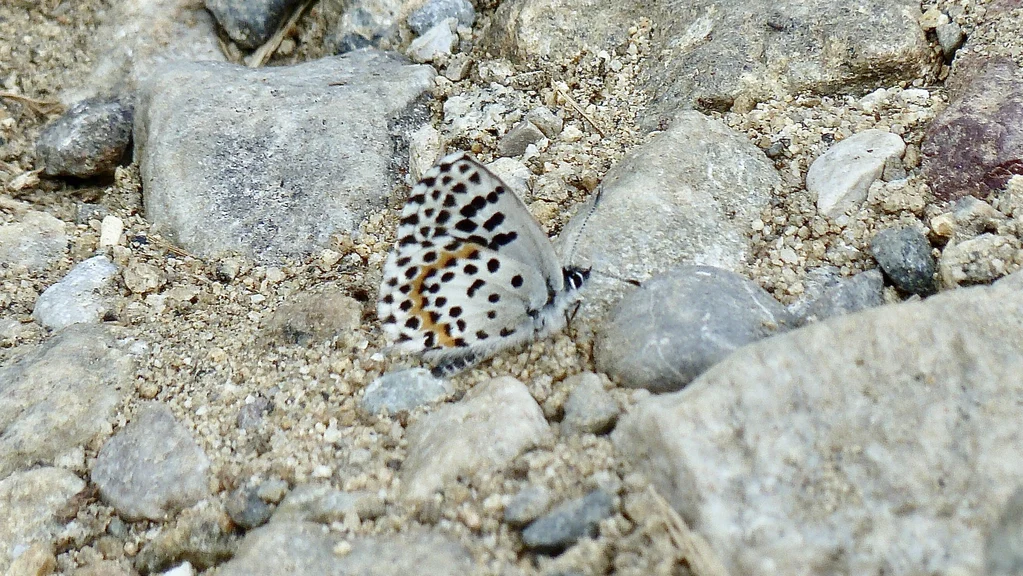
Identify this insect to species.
Scolitantides orion
